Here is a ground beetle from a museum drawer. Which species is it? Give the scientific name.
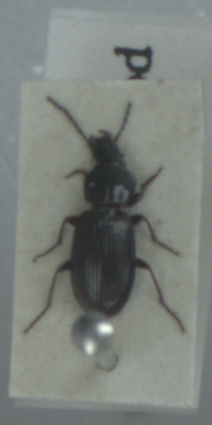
Pterostichus diligens
